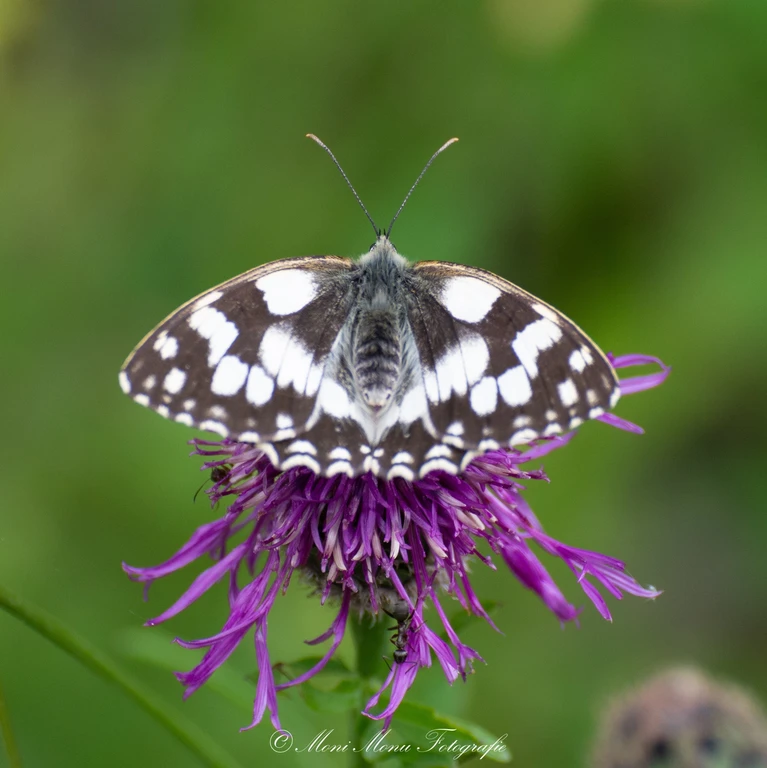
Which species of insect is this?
Melanargia galathea
